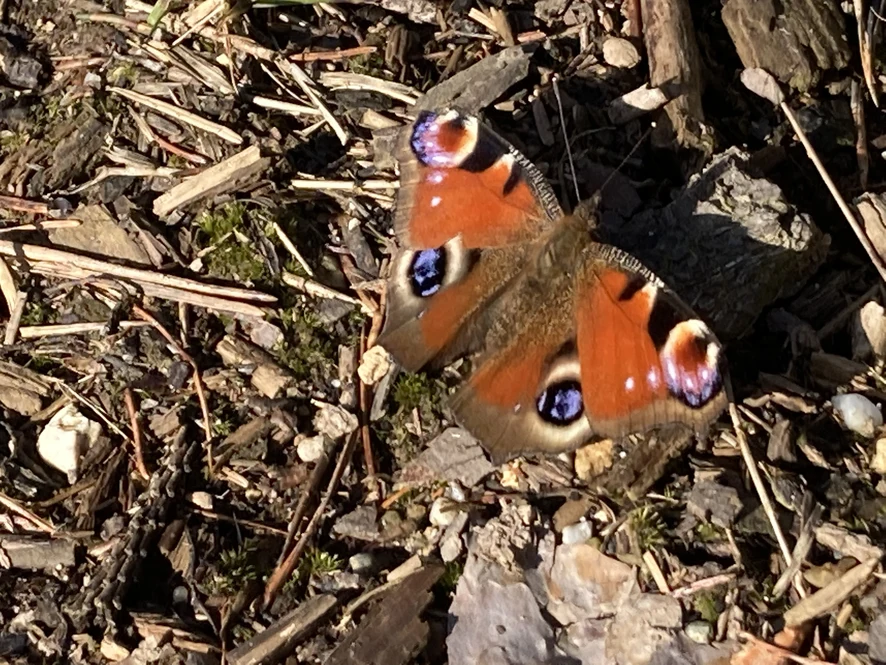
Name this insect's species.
Aglais io
